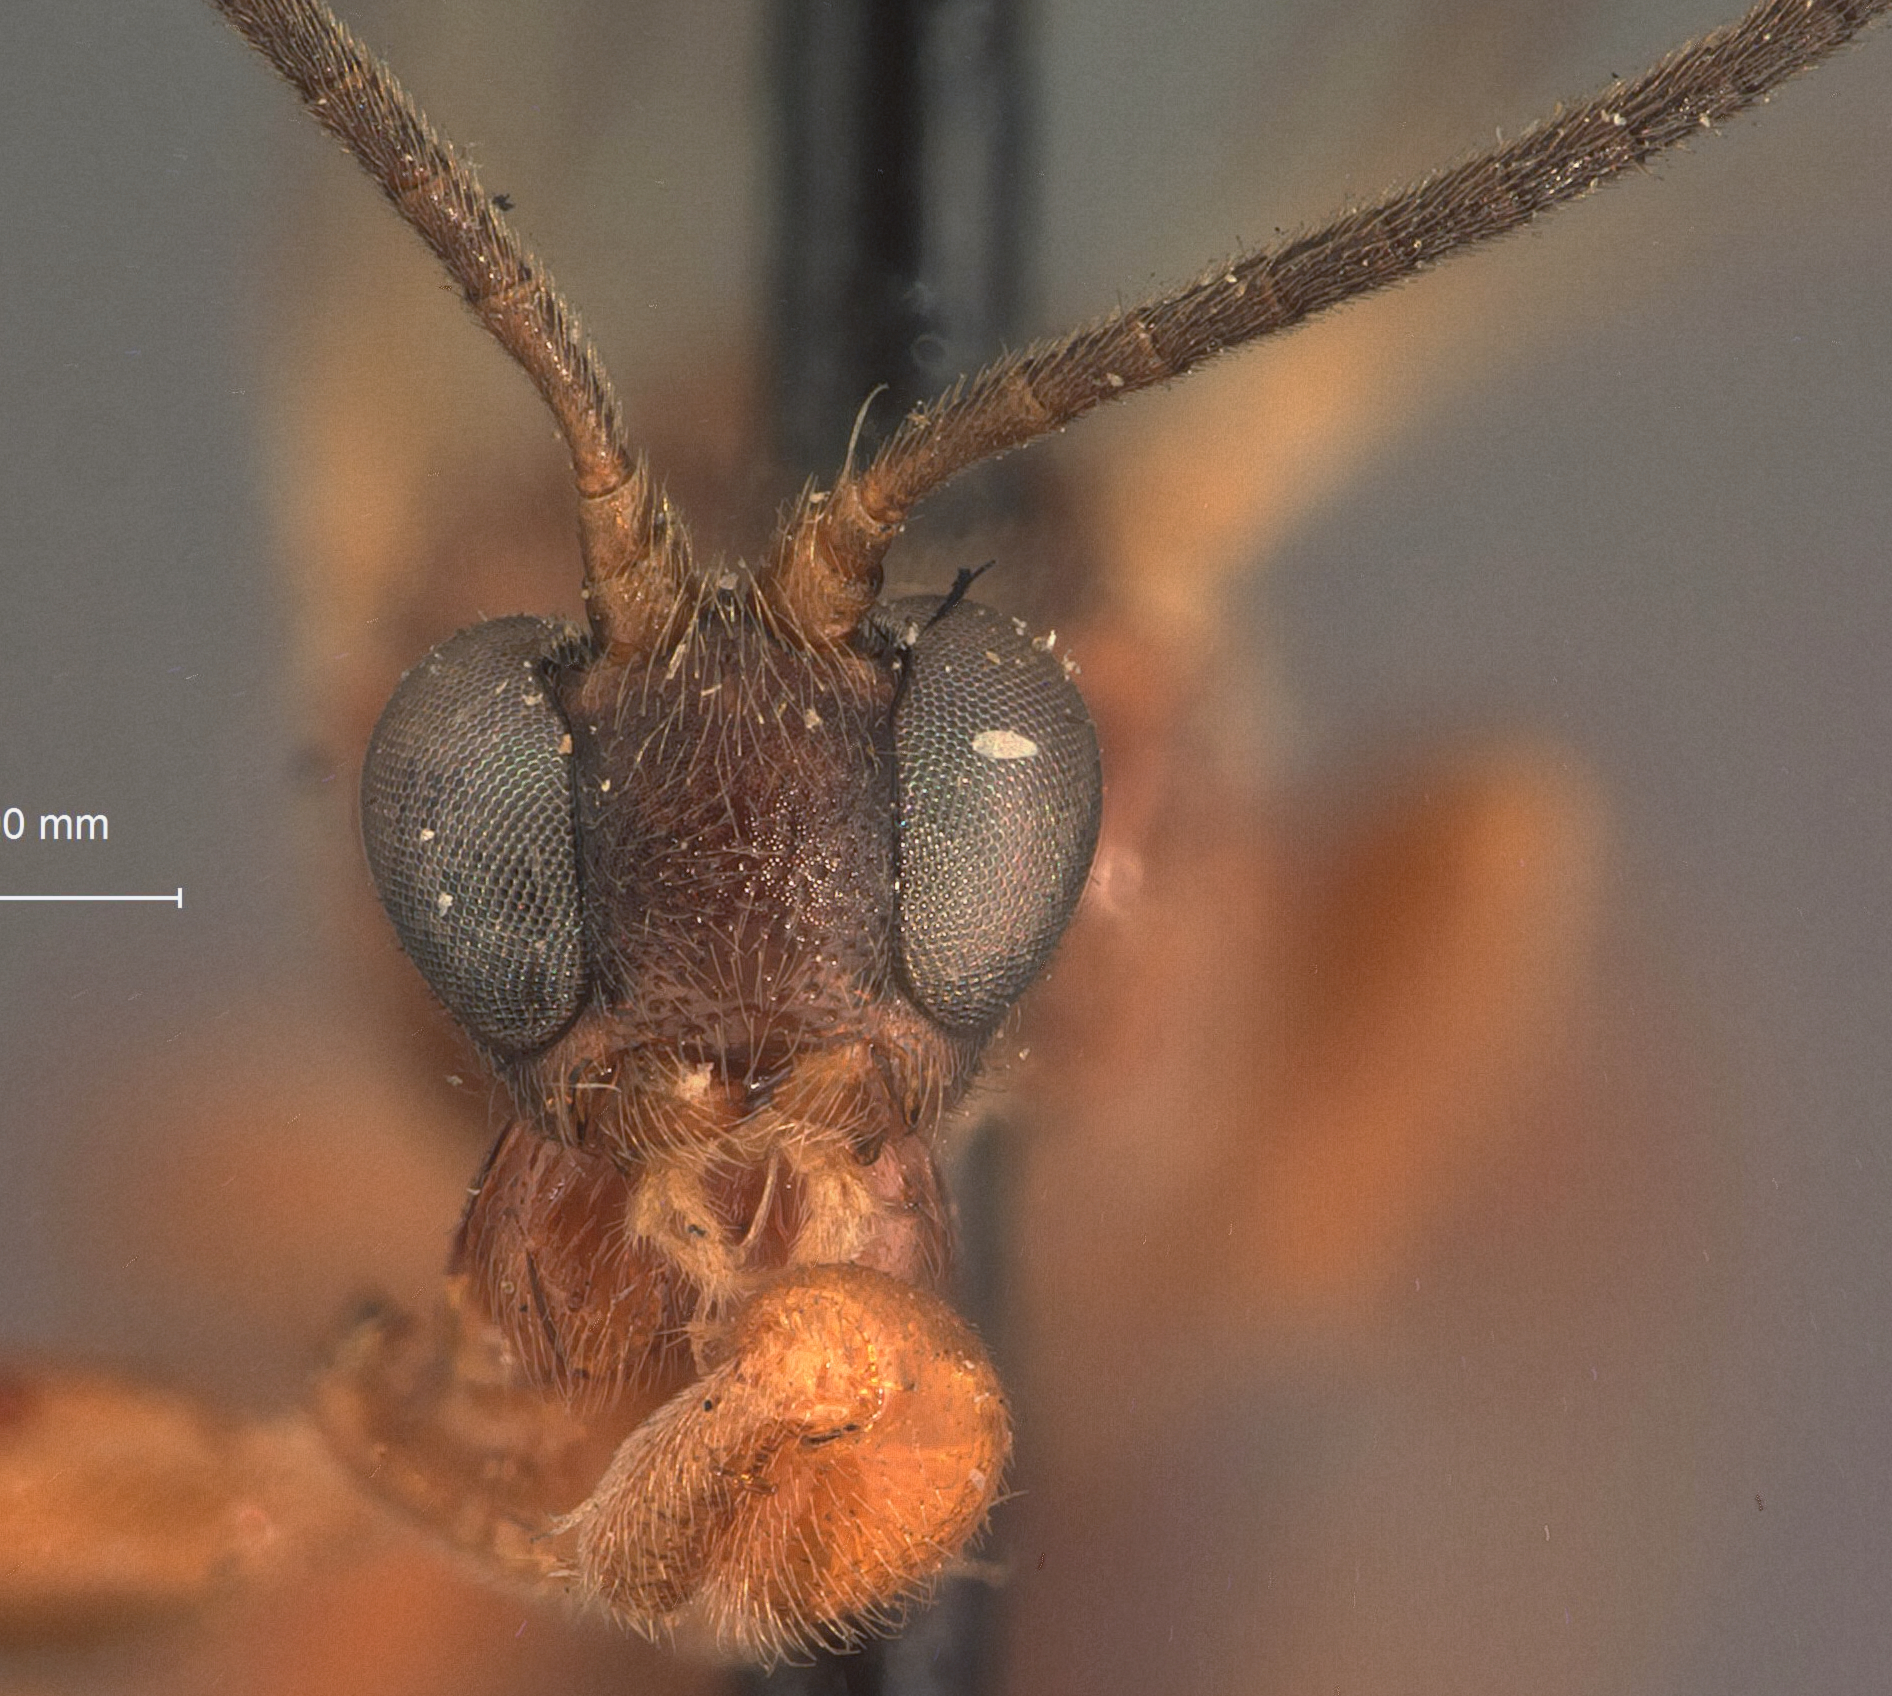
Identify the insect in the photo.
Triclistus thoracicus
